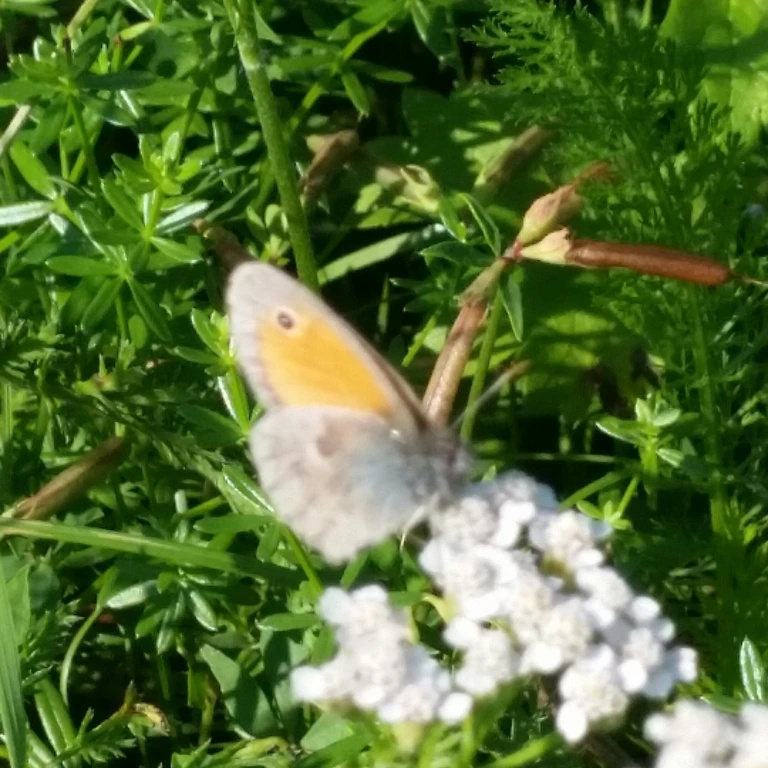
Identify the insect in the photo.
Coenonympha pamphilus
